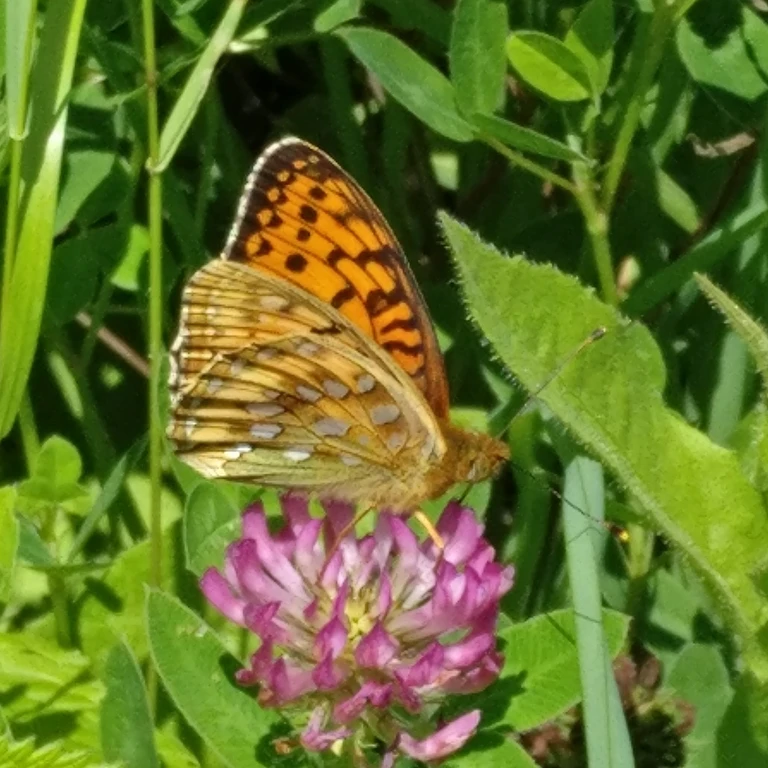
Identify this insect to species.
Speyeria aglaja
